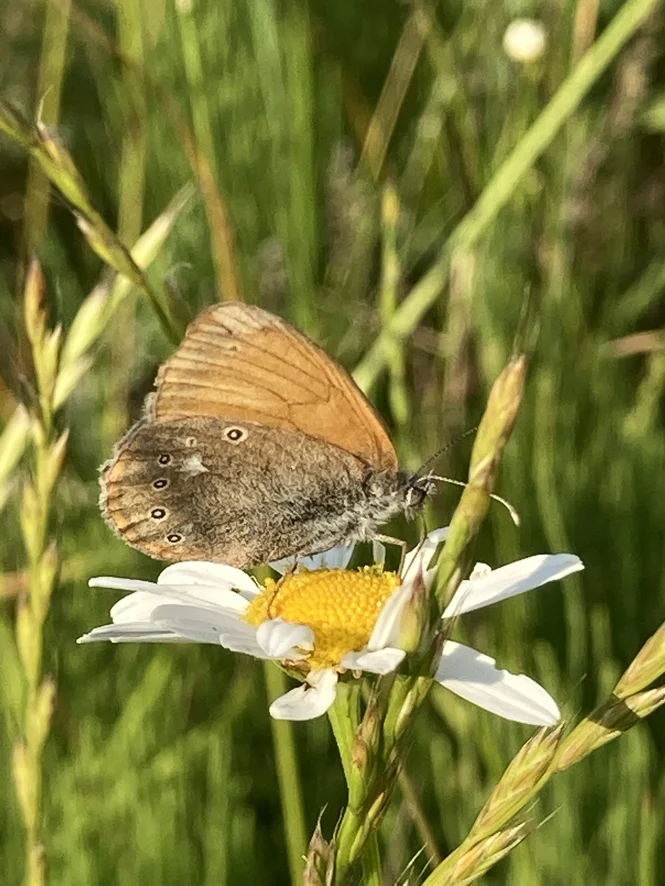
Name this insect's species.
Coenonympha glycerion (also Coenonympha iphis)
